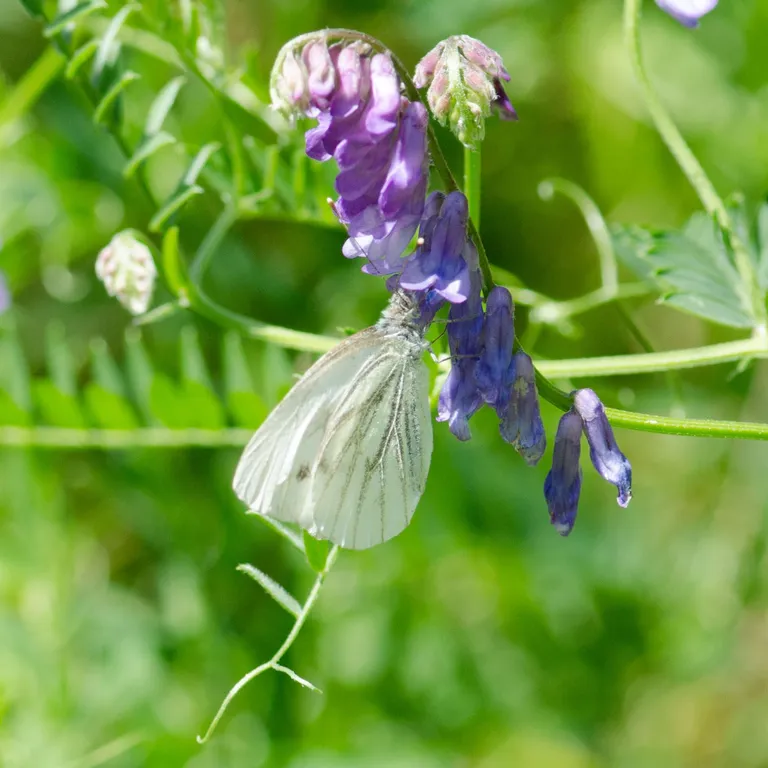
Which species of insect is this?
Pieris napi
